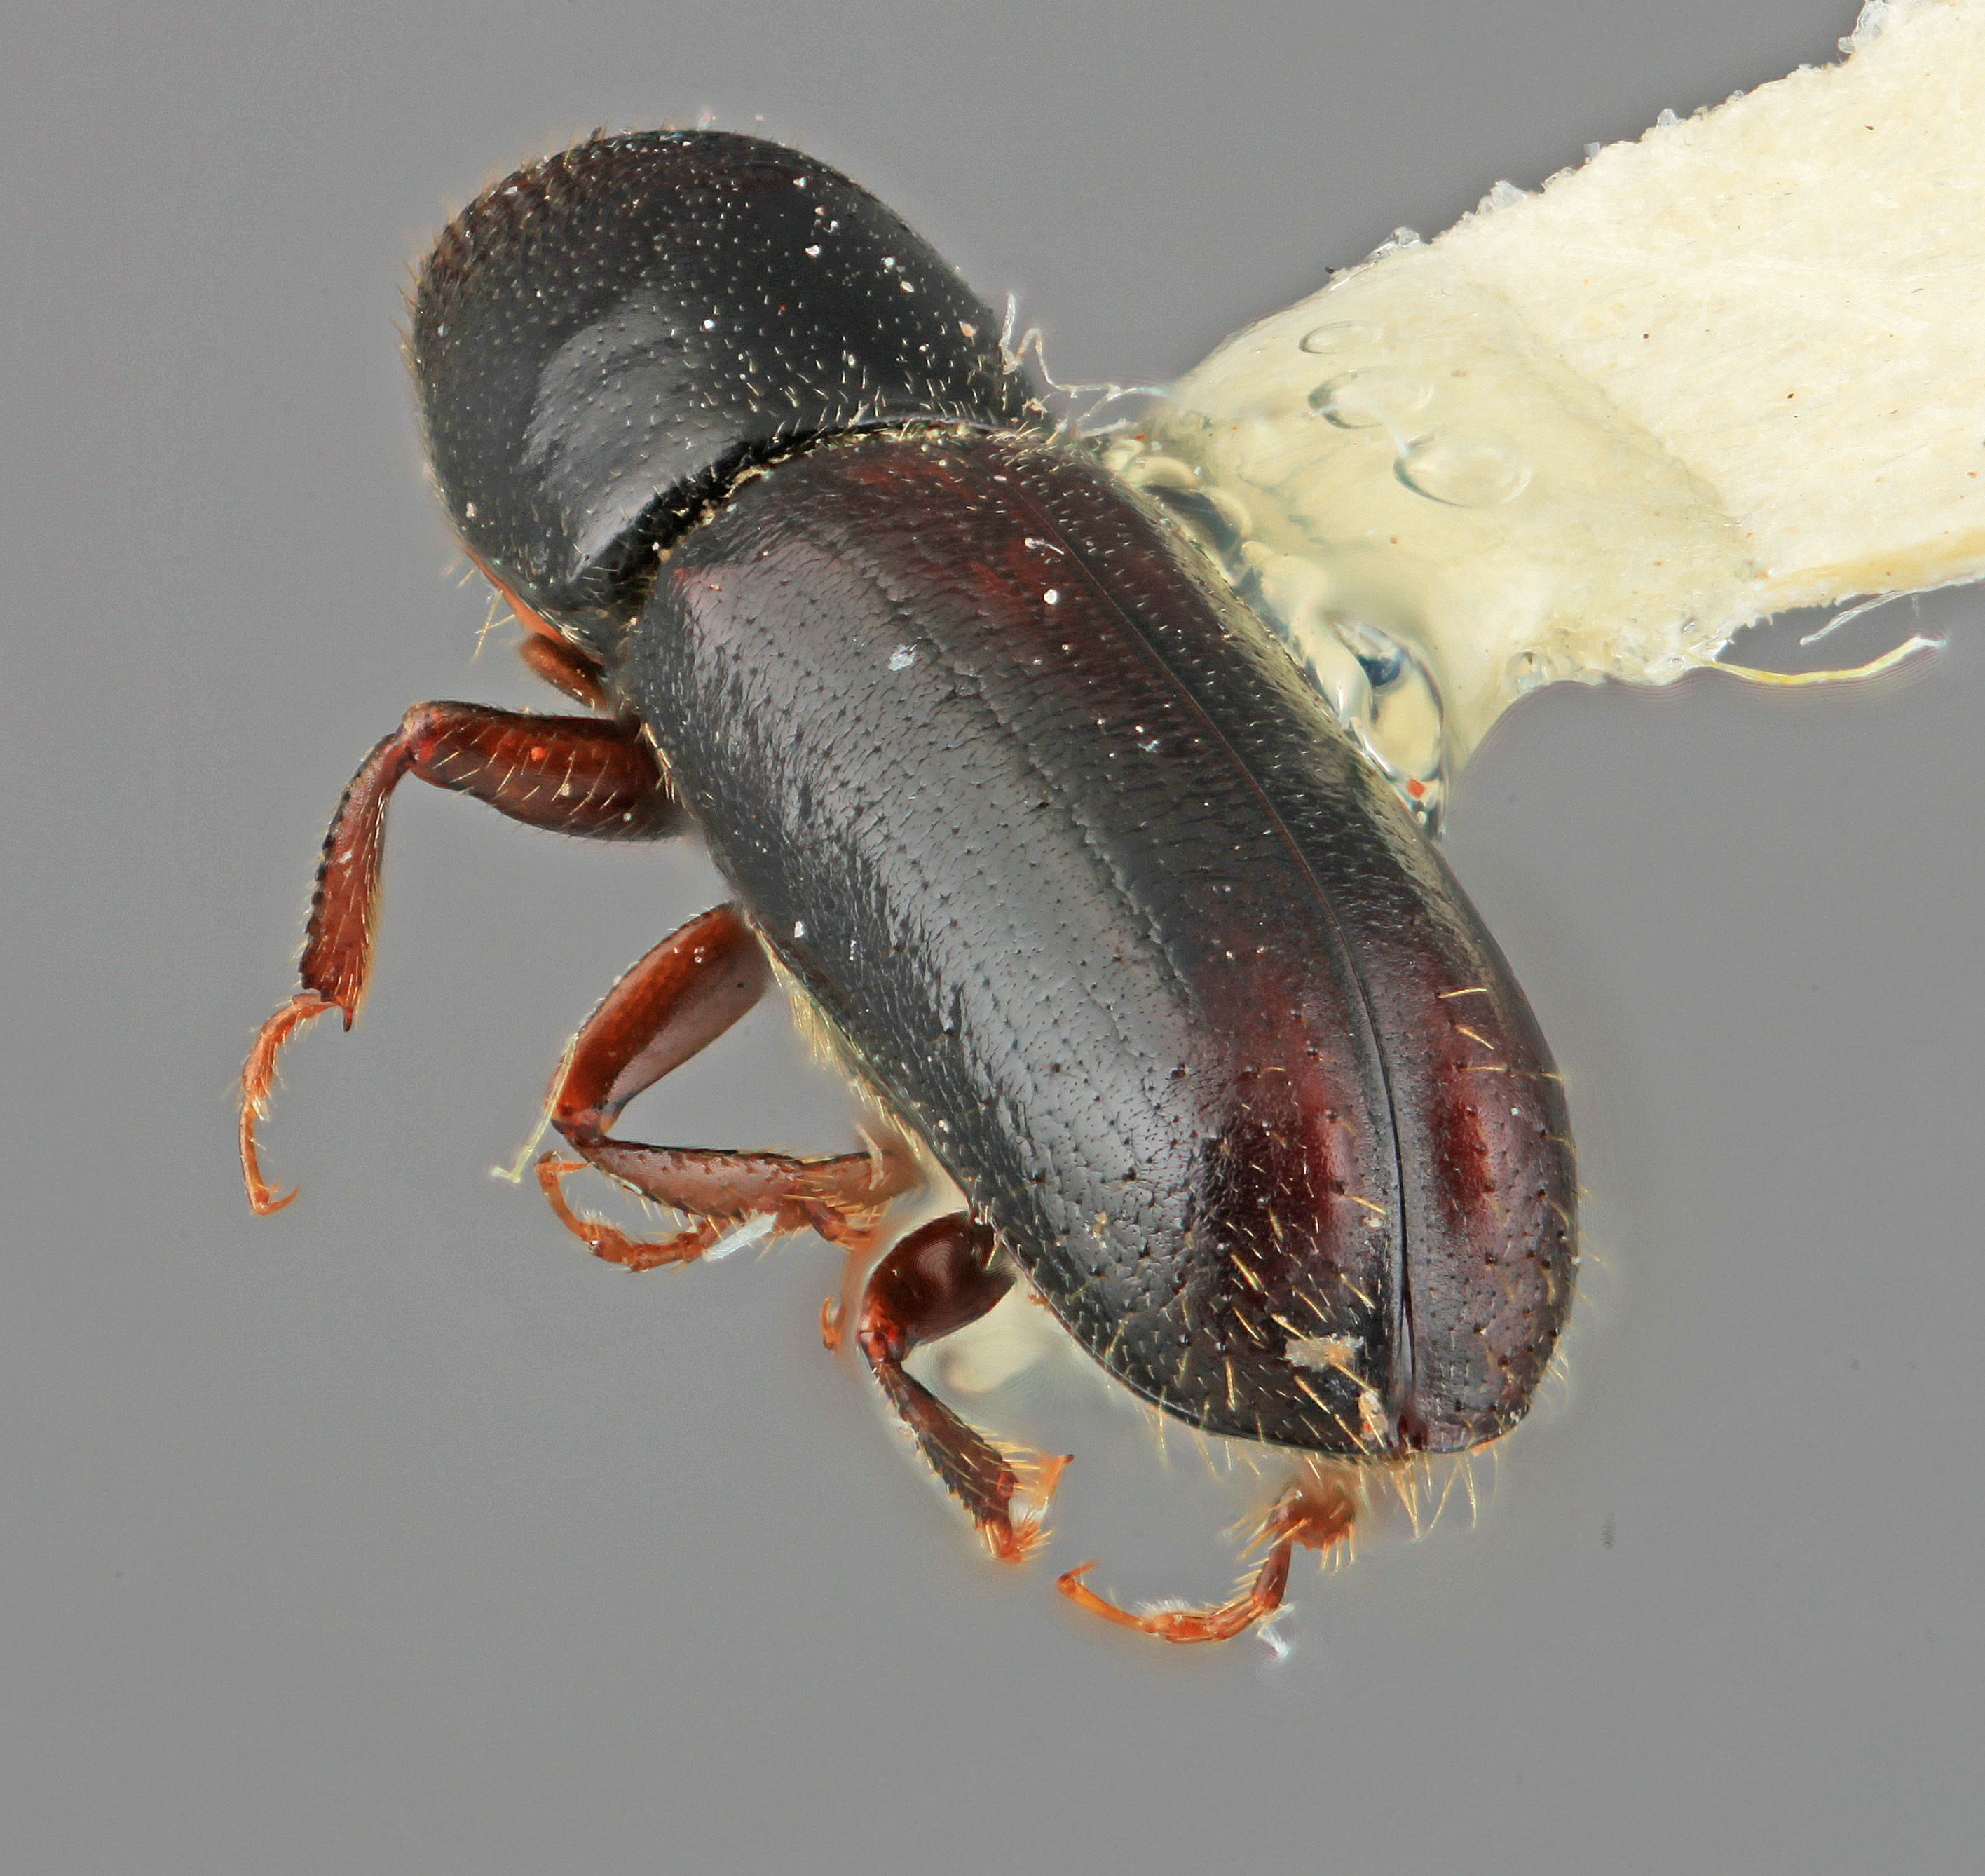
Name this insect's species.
Gnathotrichus alniphagus
